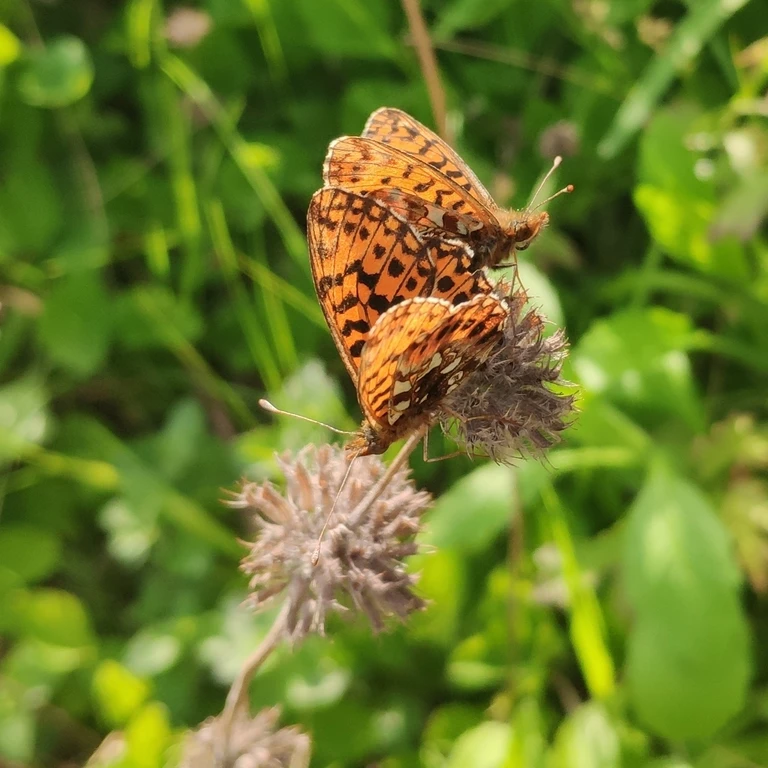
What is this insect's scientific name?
Boloria dia
